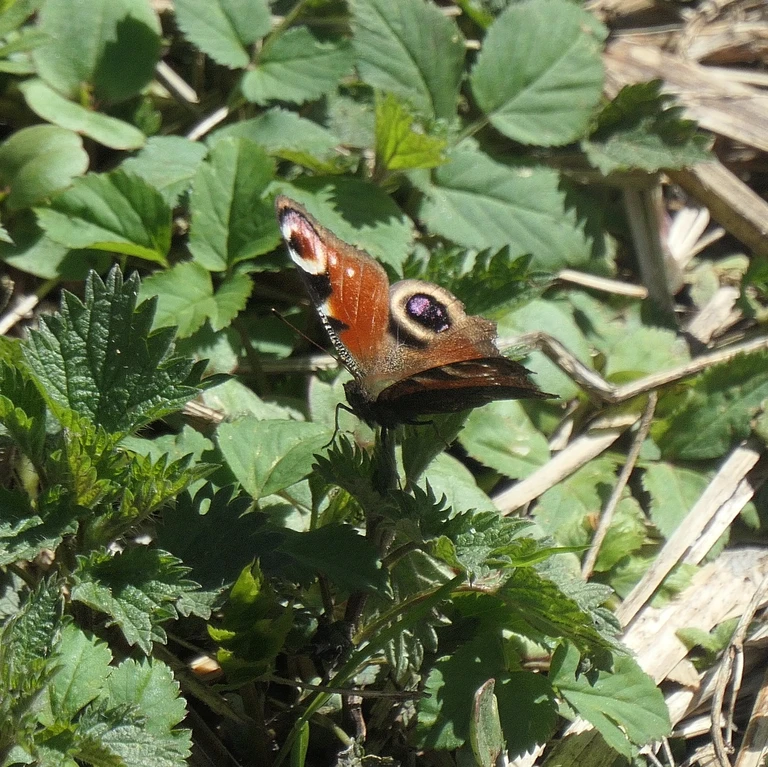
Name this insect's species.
Aglais io
